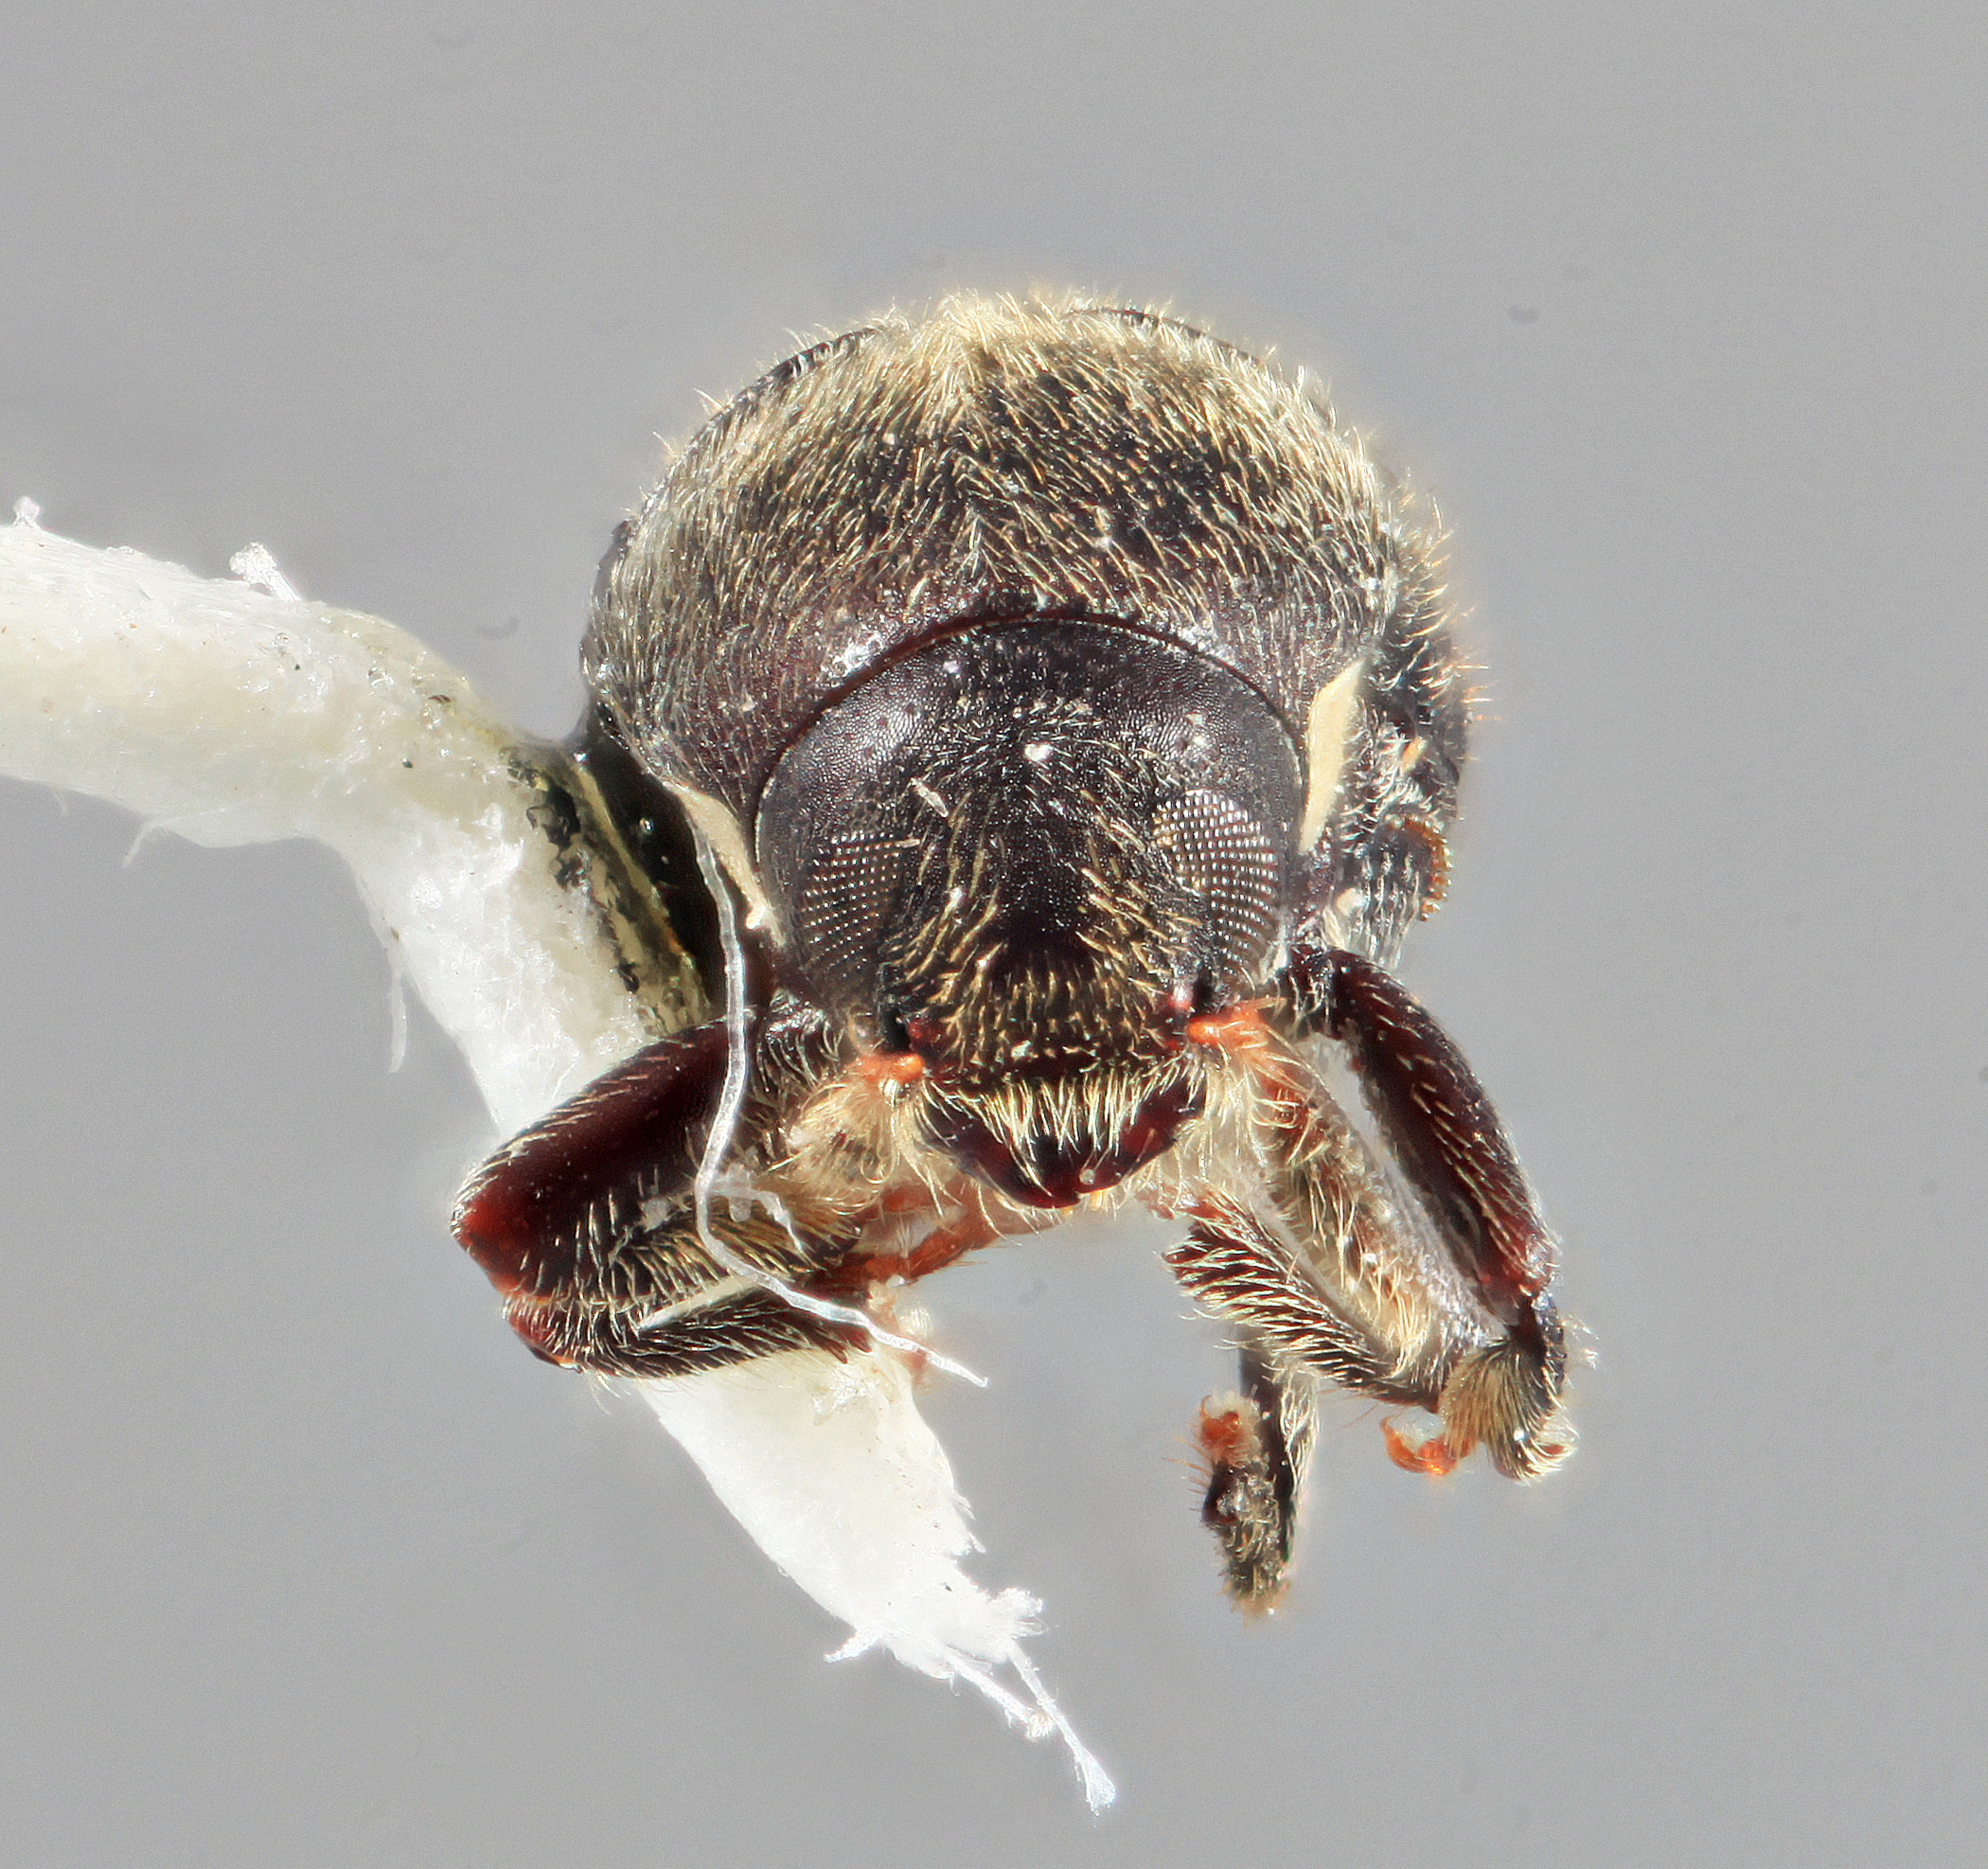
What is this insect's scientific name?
Bothrosternus hirsutus
